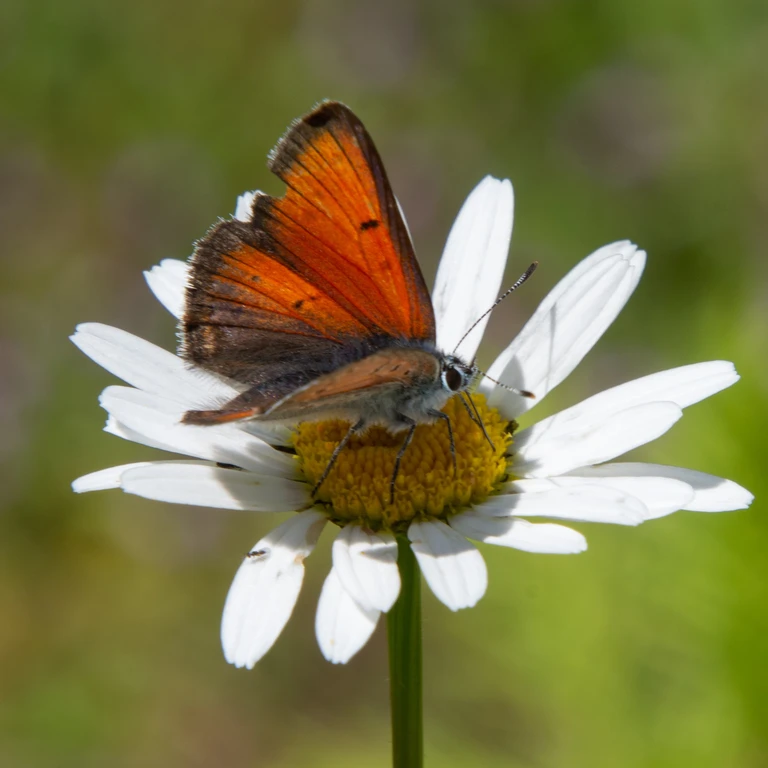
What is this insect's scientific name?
Lycaena hippothoe (also Palaeochrysophanus hippothoe)
